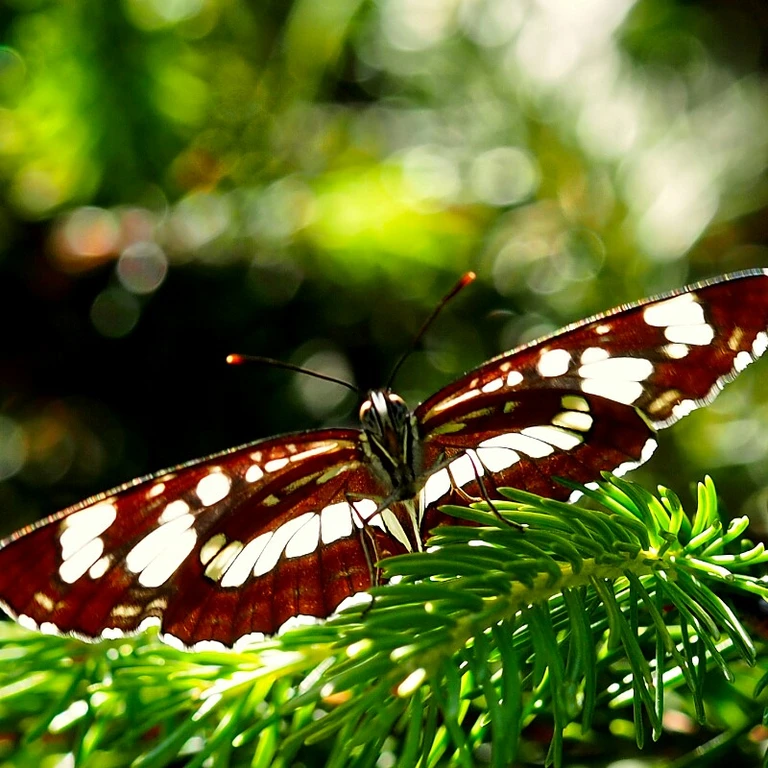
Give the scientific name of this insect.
Neptis rivularis
